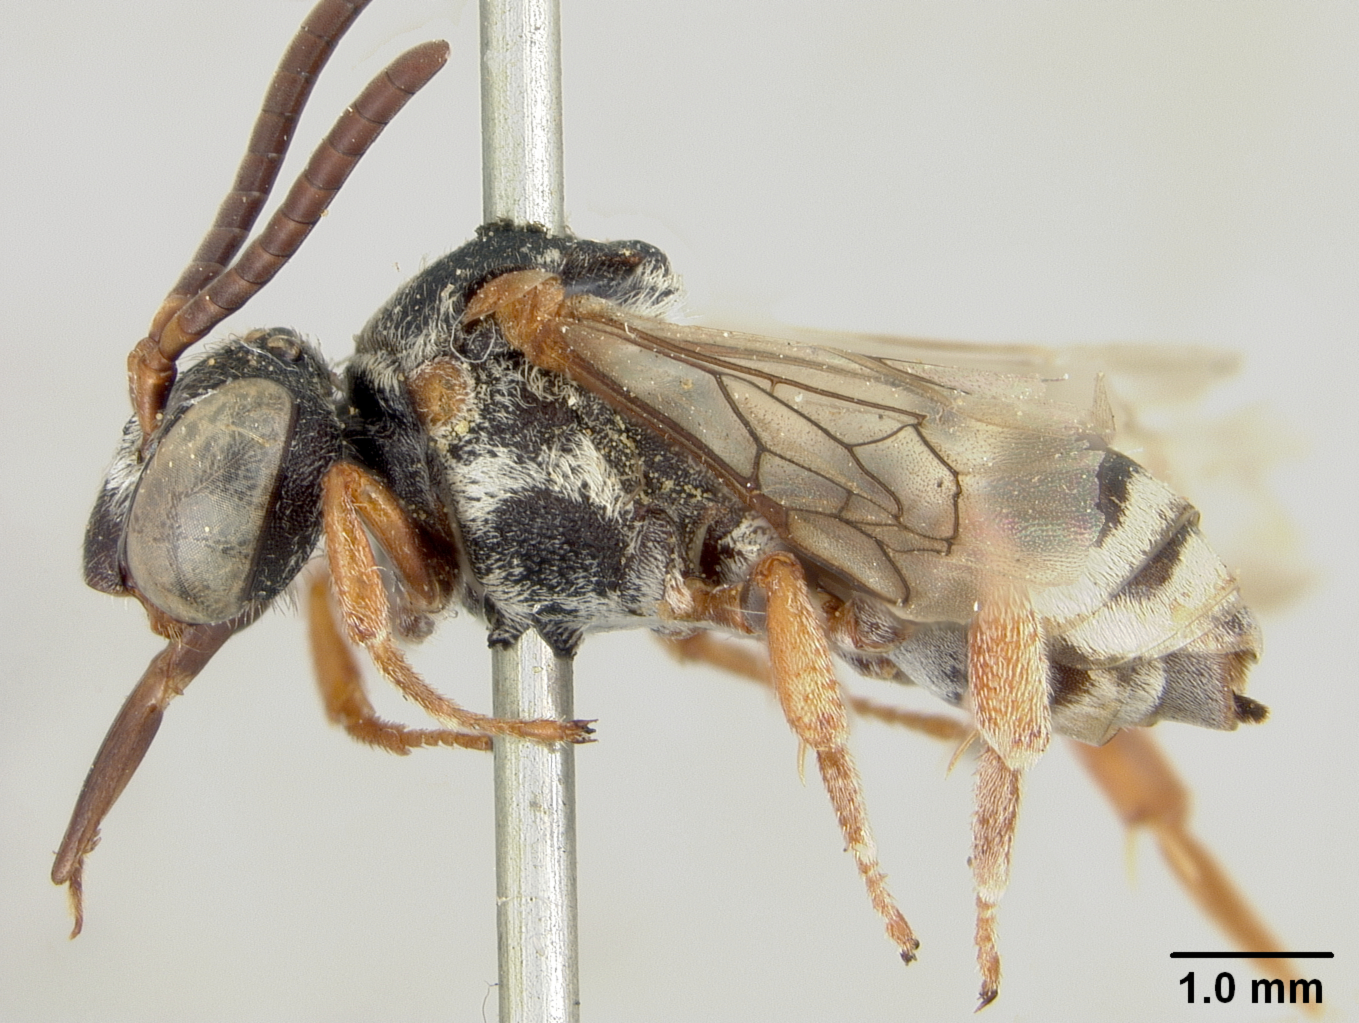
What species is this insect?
Epeolus hitei
